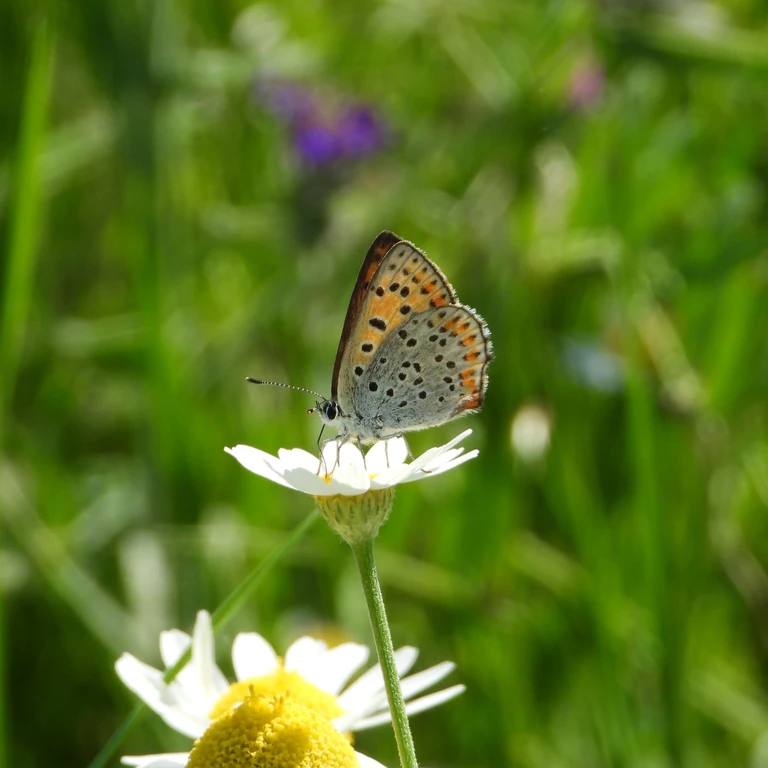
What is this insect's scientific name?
Lycaena tityrus (also Loweia tityrus)
